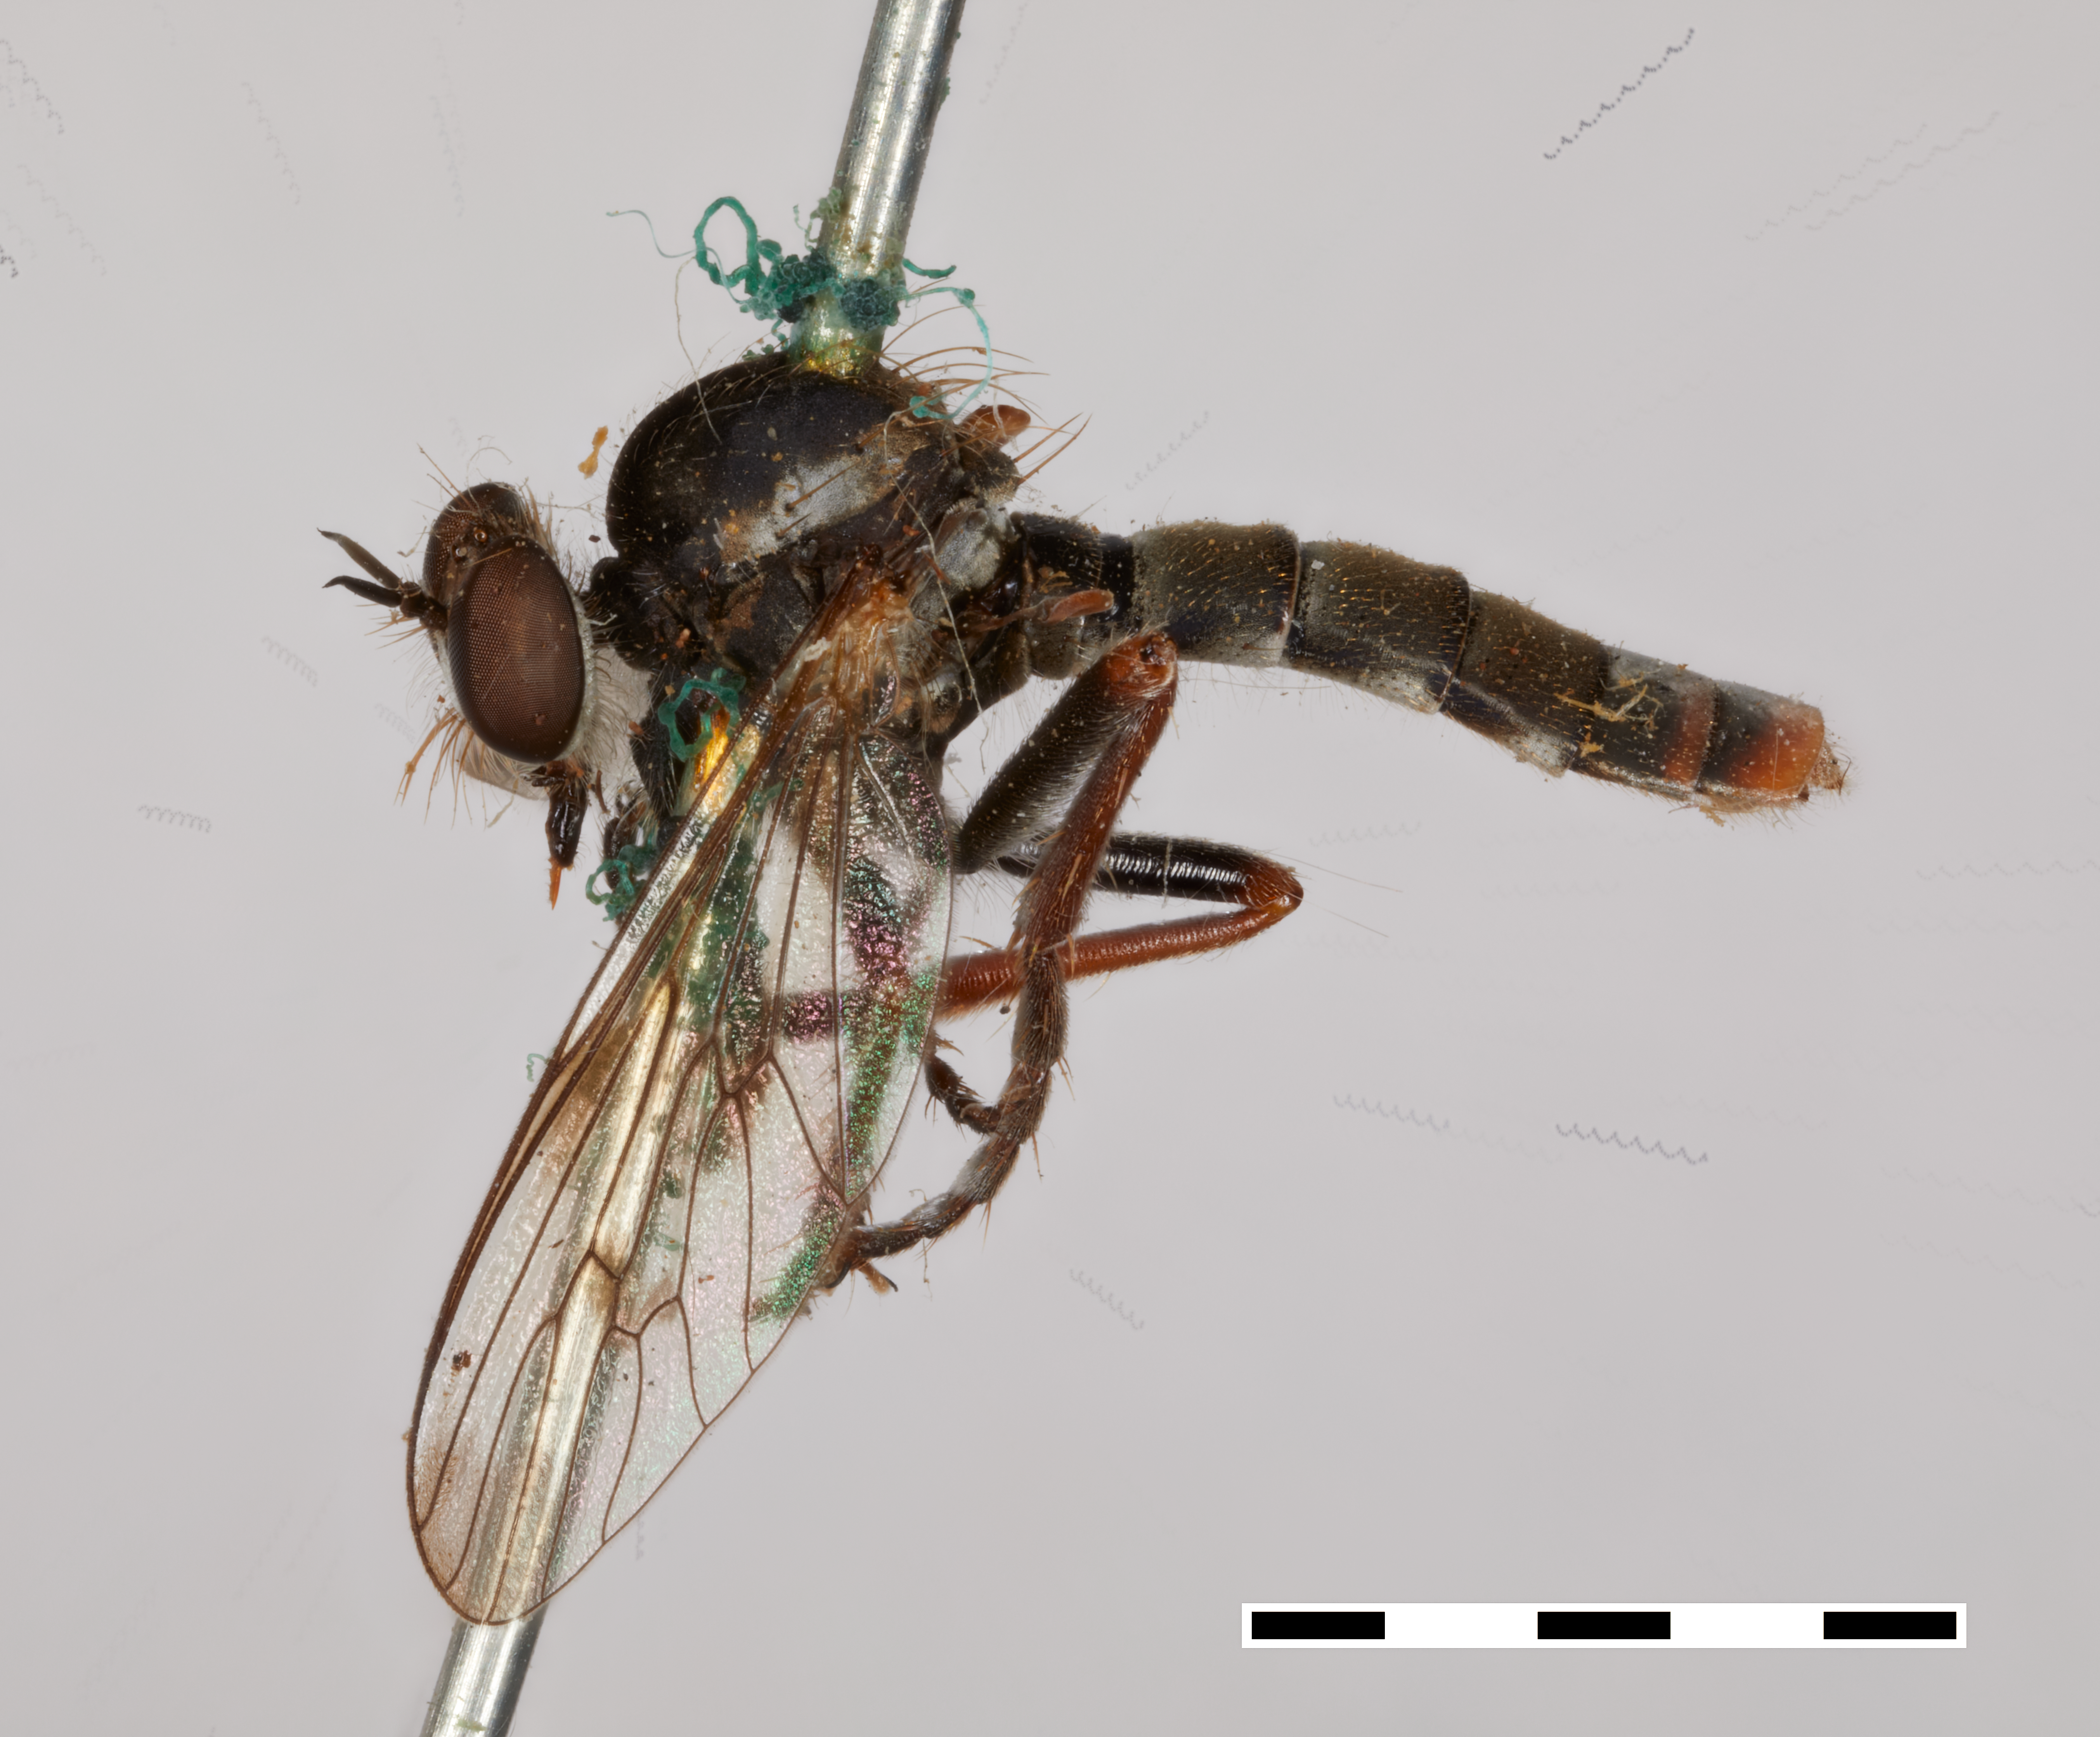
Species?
Nicocles argentatus
